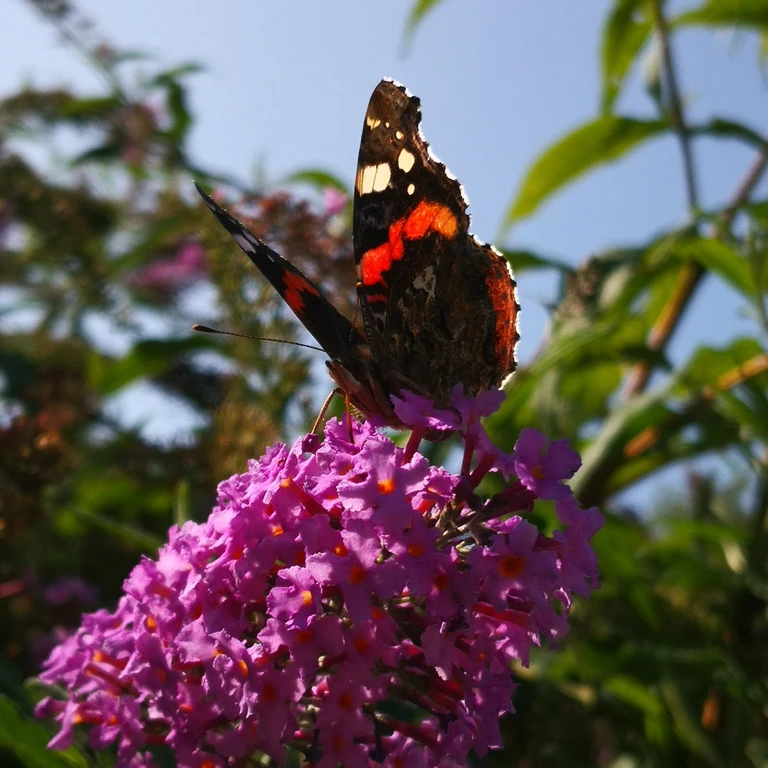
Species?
Vanessa atalanta
